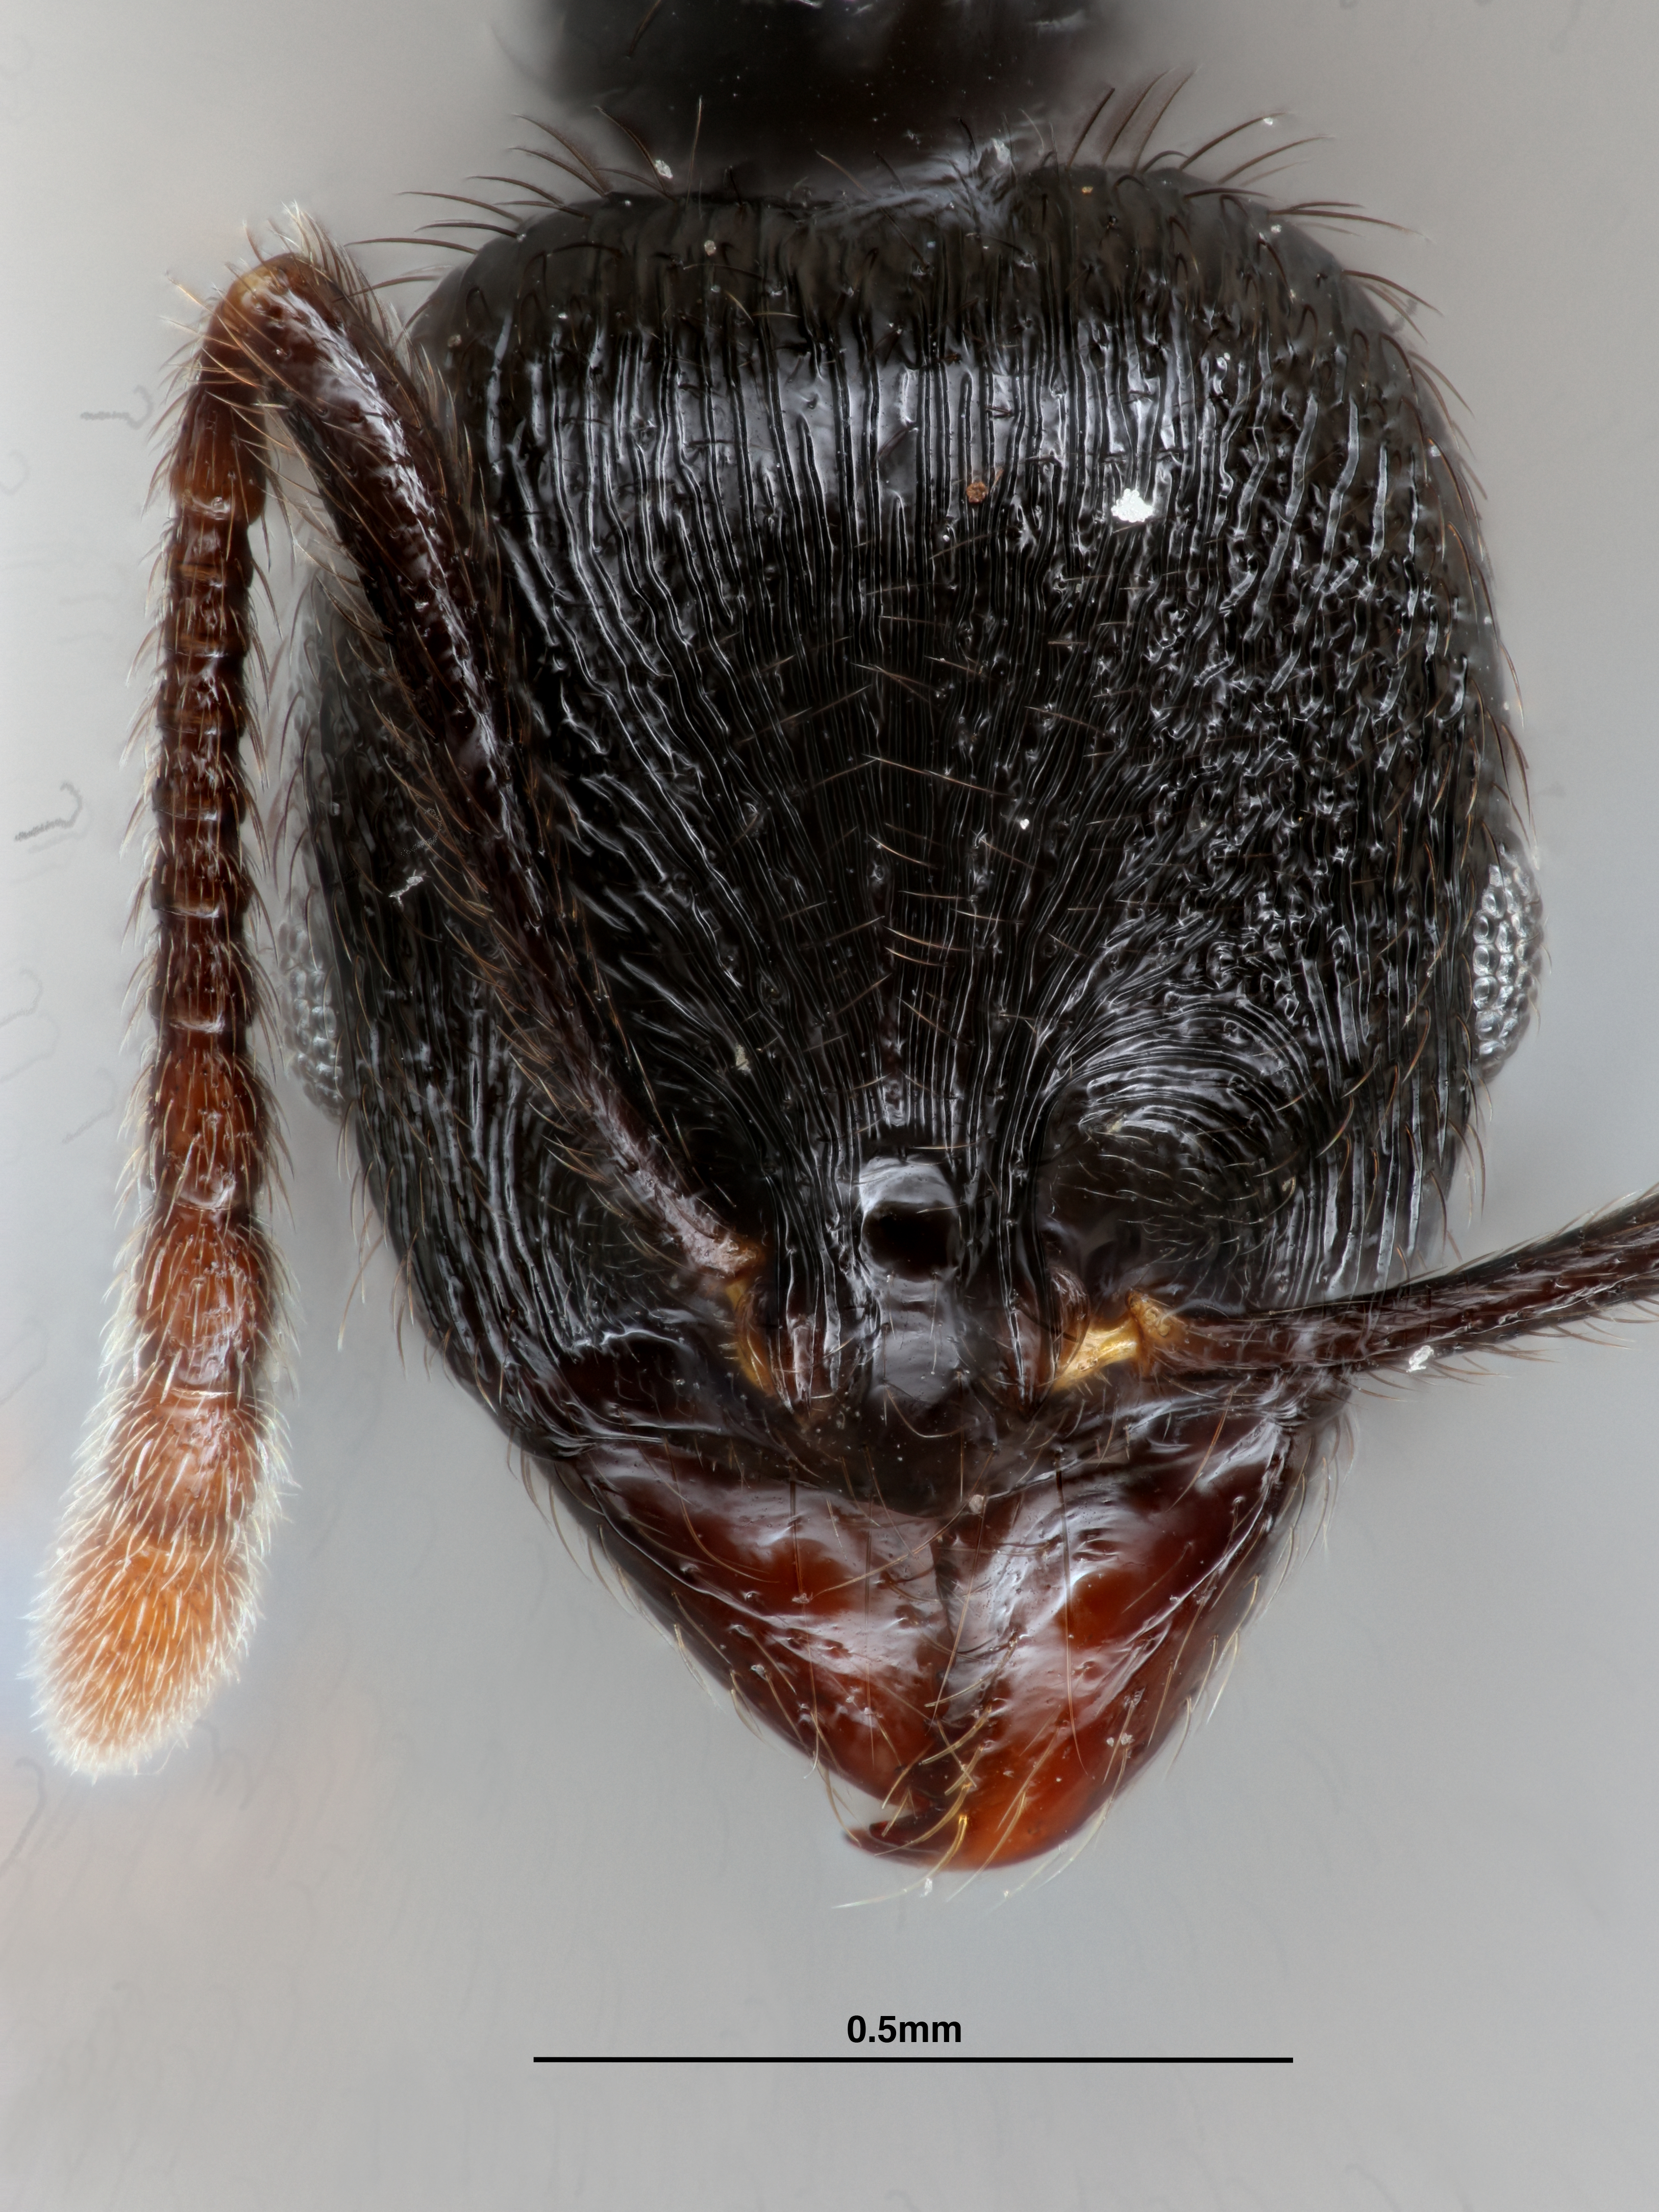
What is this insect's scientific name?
Stenamma callipygium
